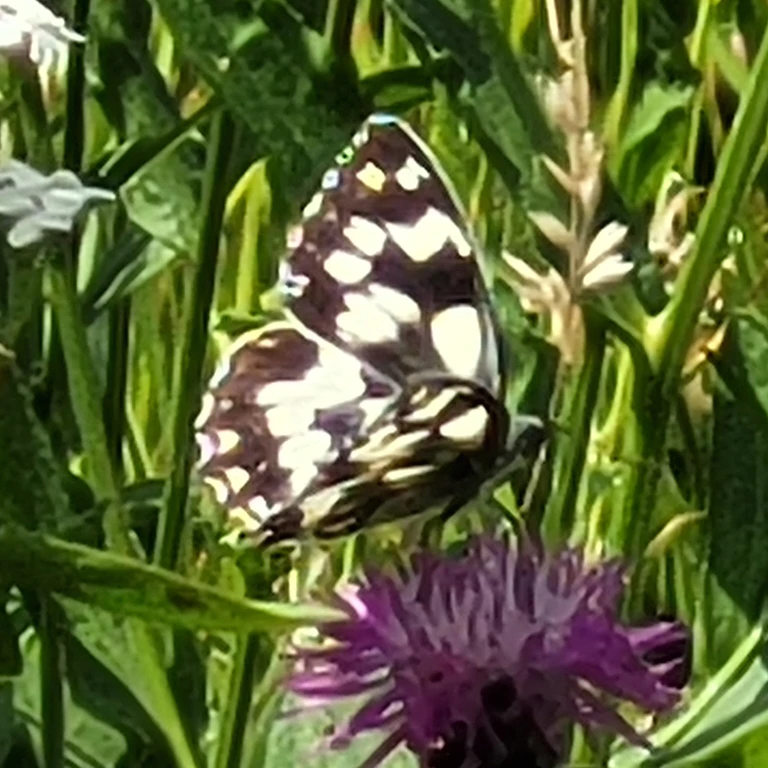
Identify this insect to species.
Melanargia galathea
